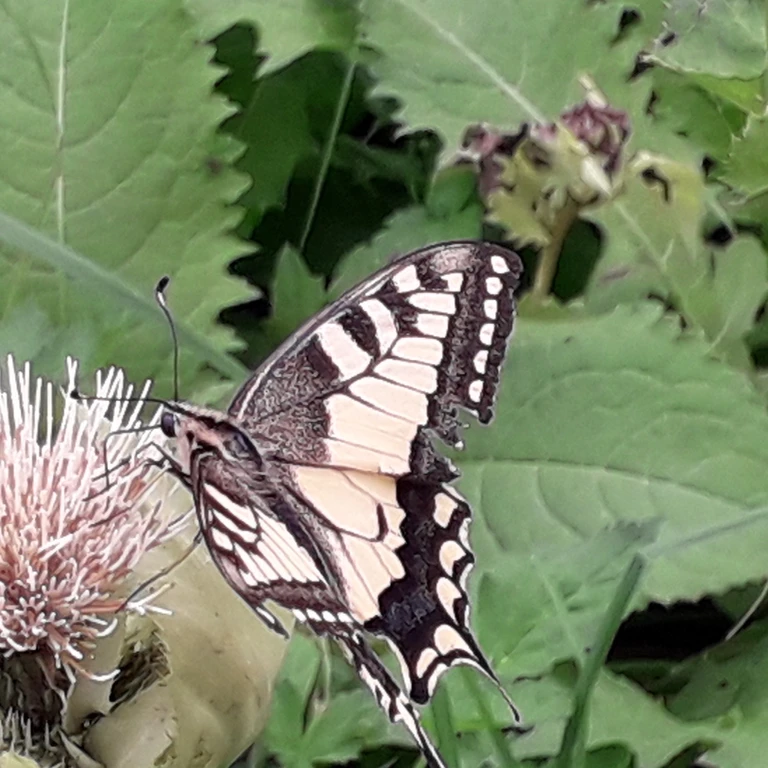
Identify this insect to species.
Papilio machaon
